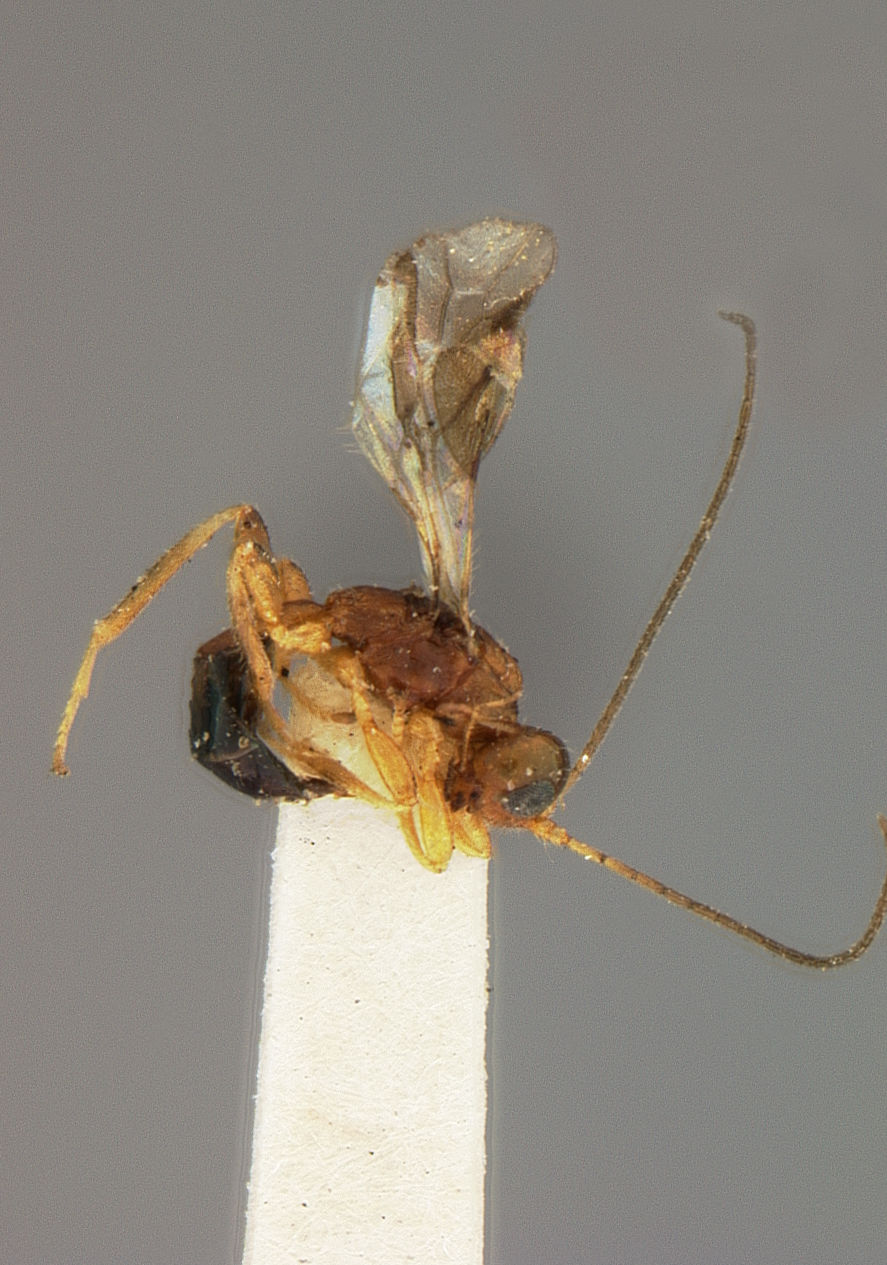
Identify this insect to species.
Spathius californicus
